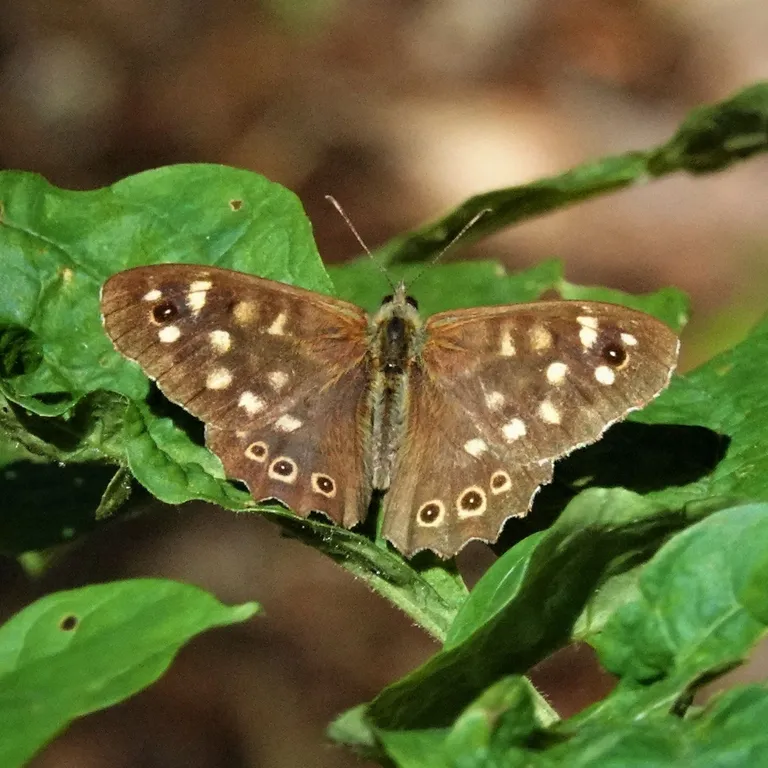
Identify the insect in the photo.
Pararge aegeria
